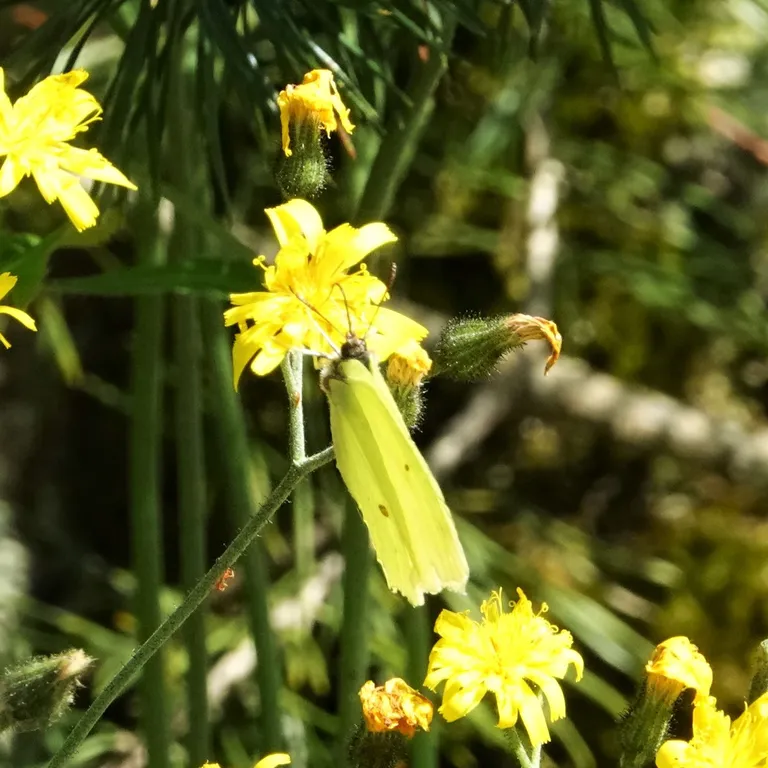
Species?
Gonepteryx rhamni
